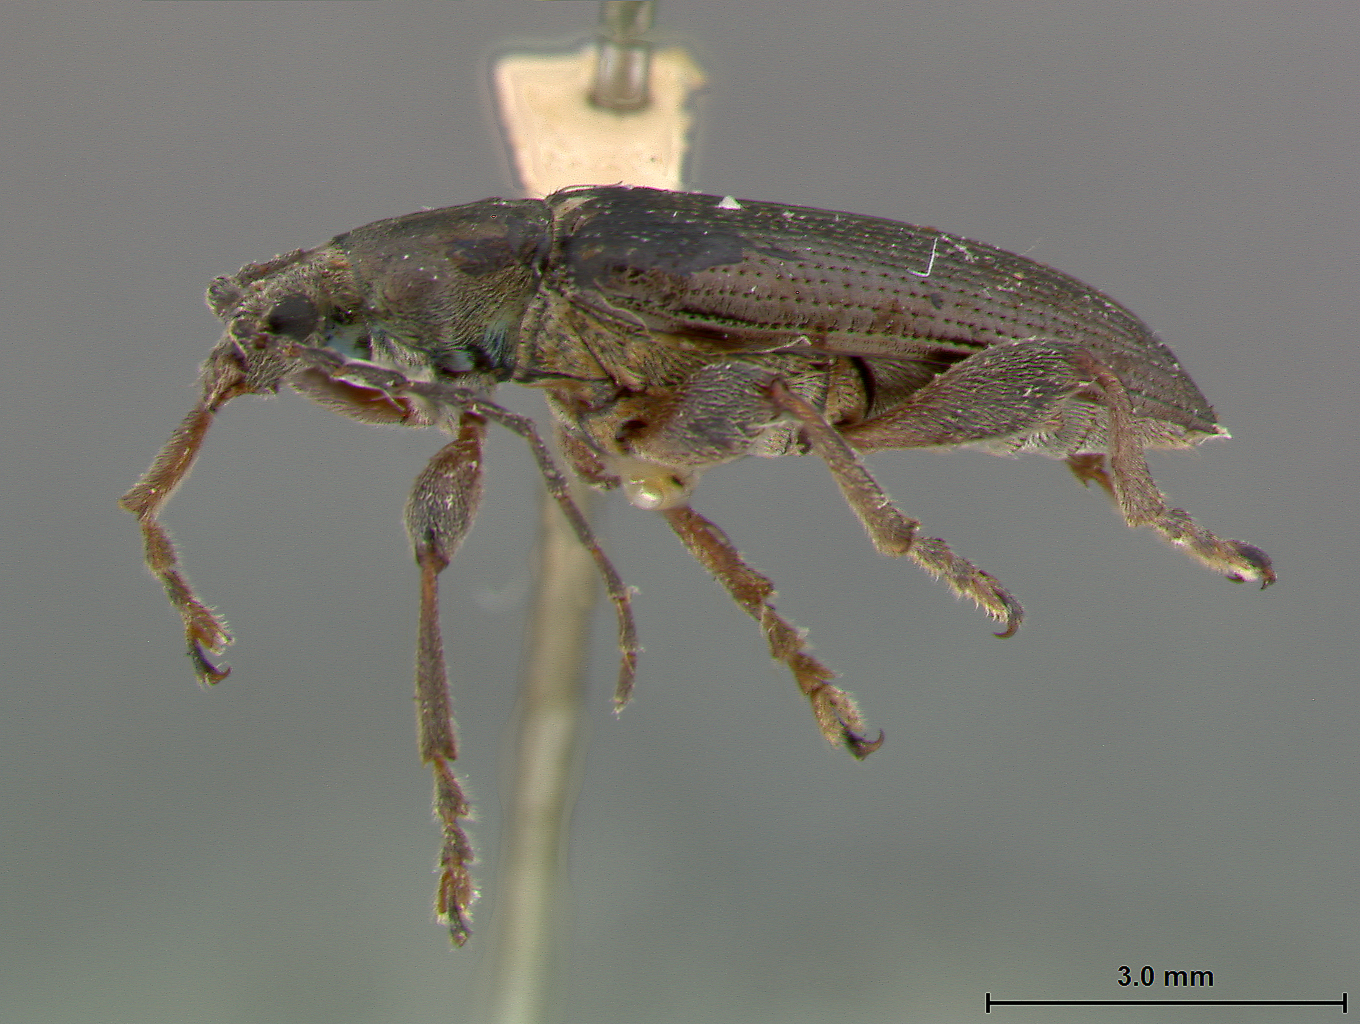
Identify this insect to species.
Donacia flavipes
